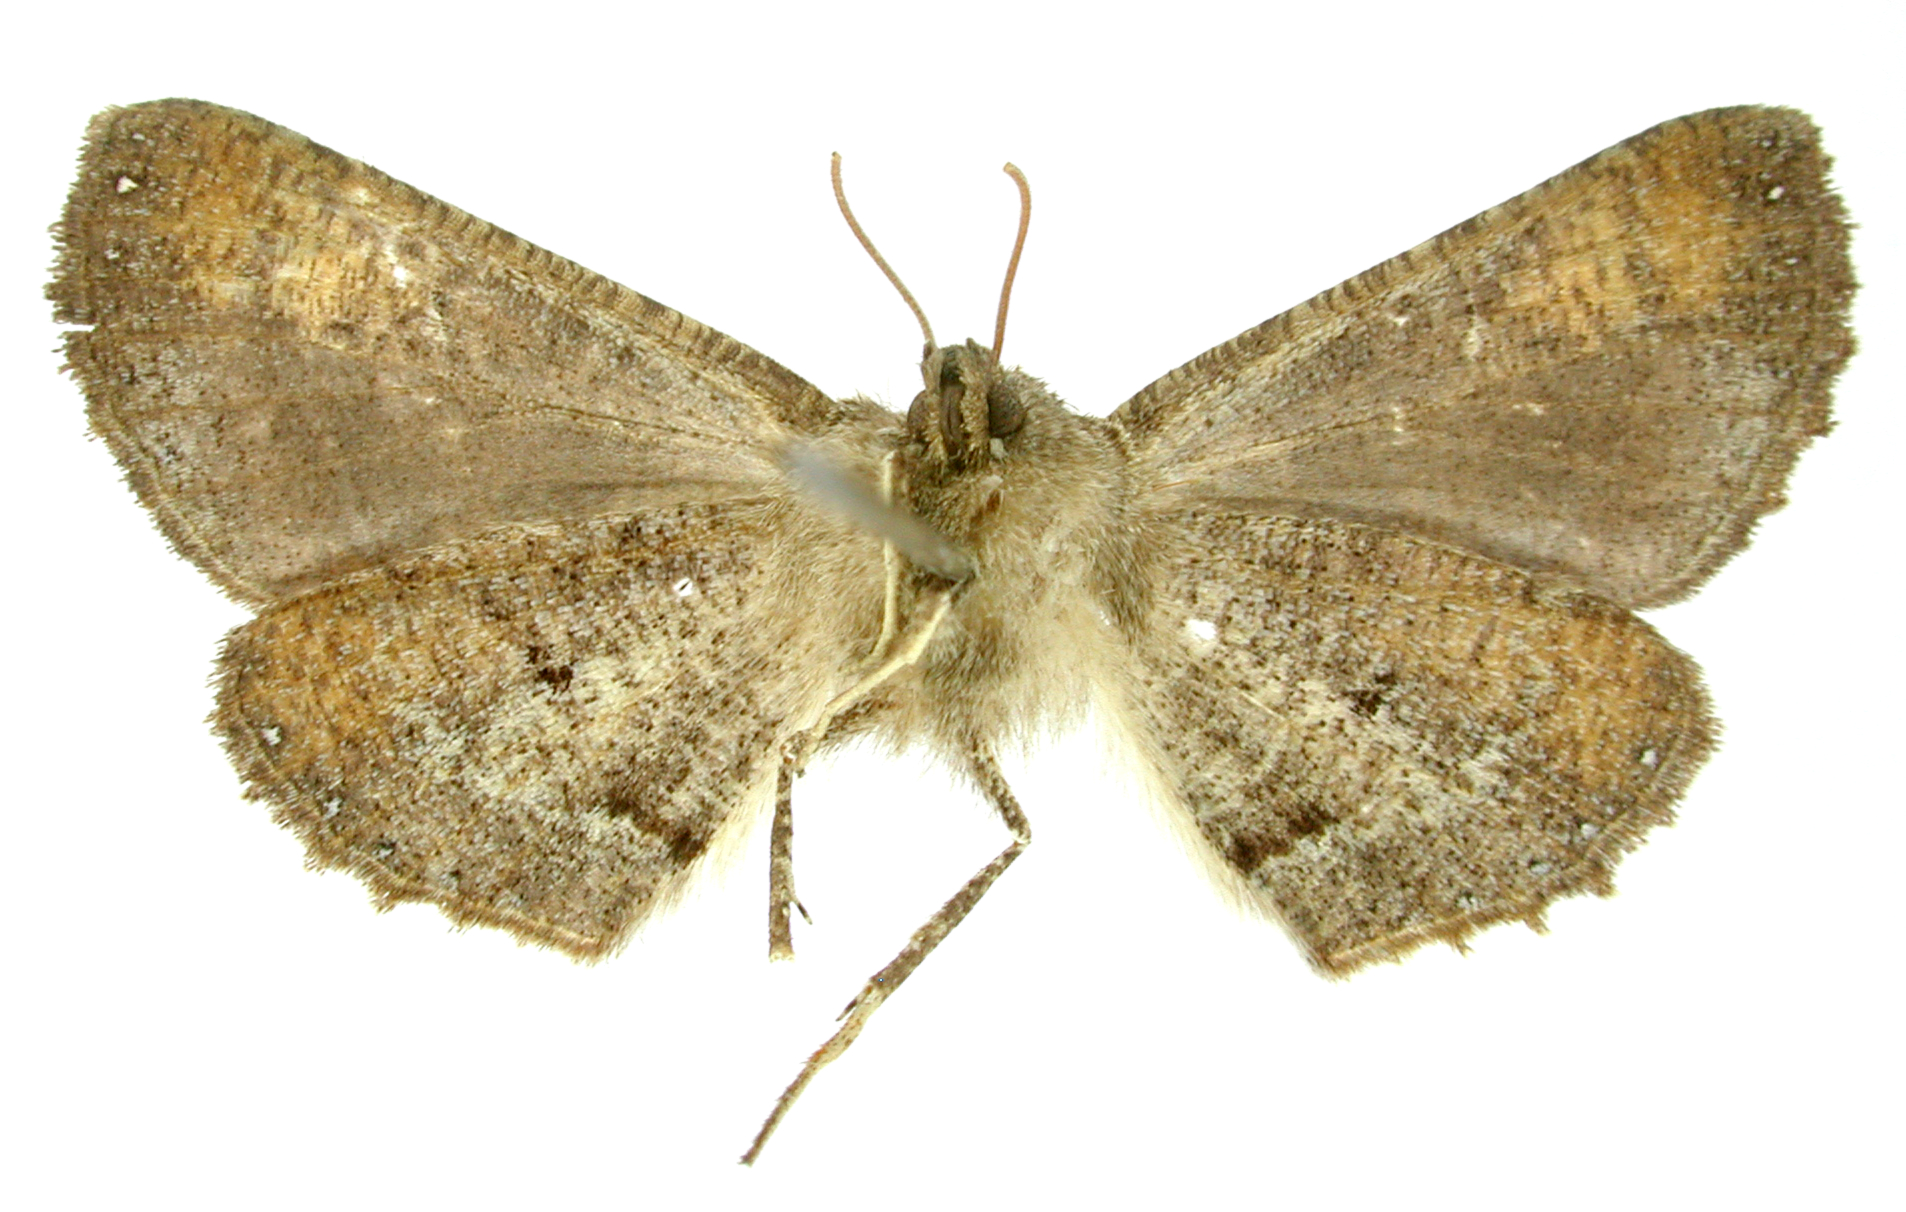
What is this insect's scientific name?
Pero cola
